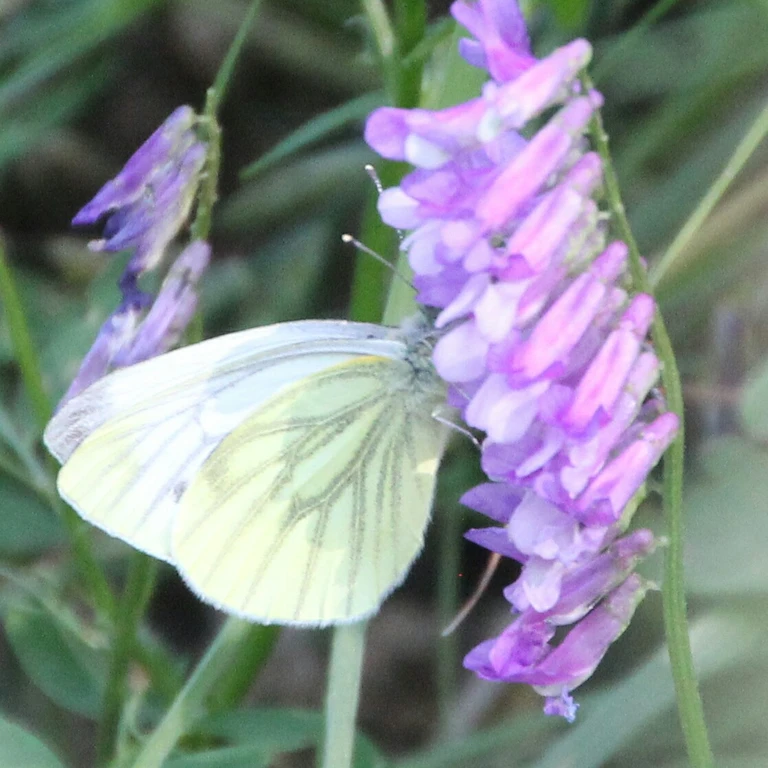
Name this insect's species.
Pieris napi
